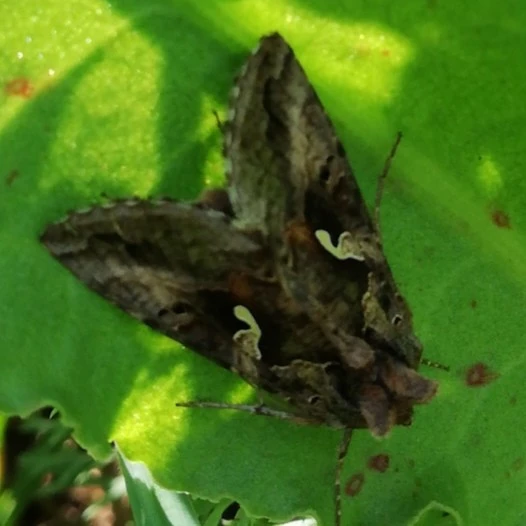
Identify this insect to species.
Autographa gamma
